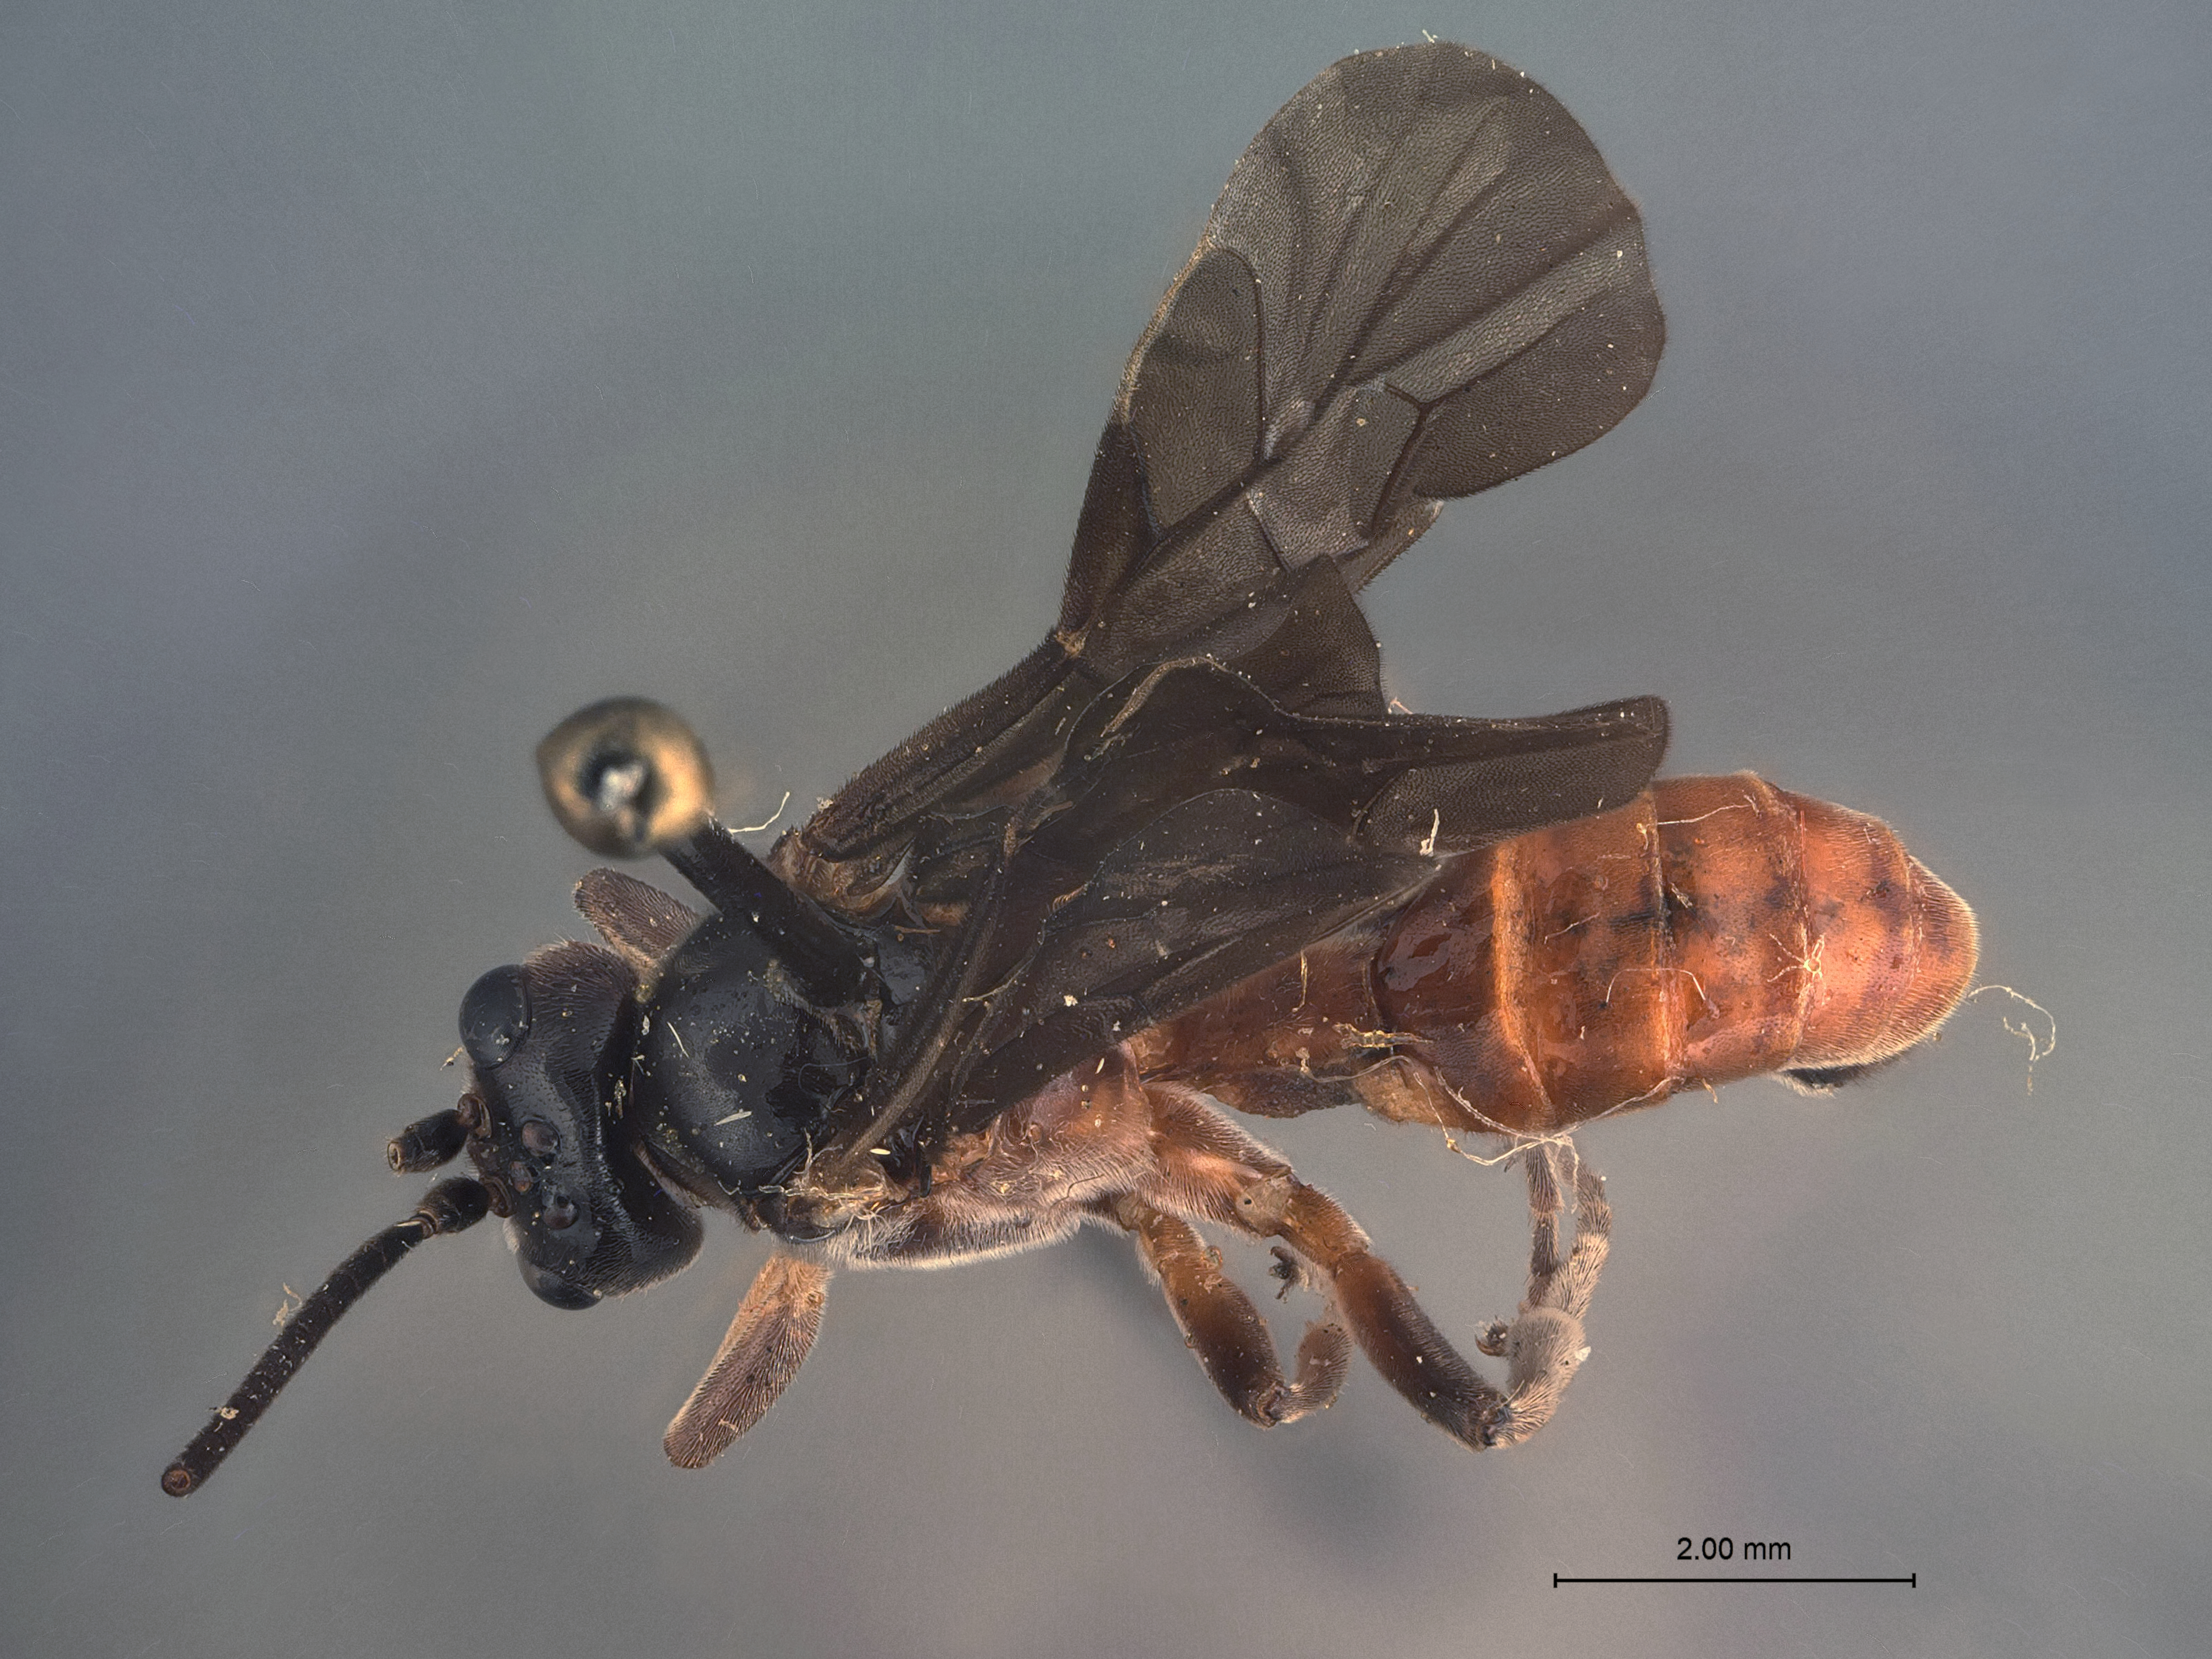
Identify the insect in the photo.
Boethus nigripennis
